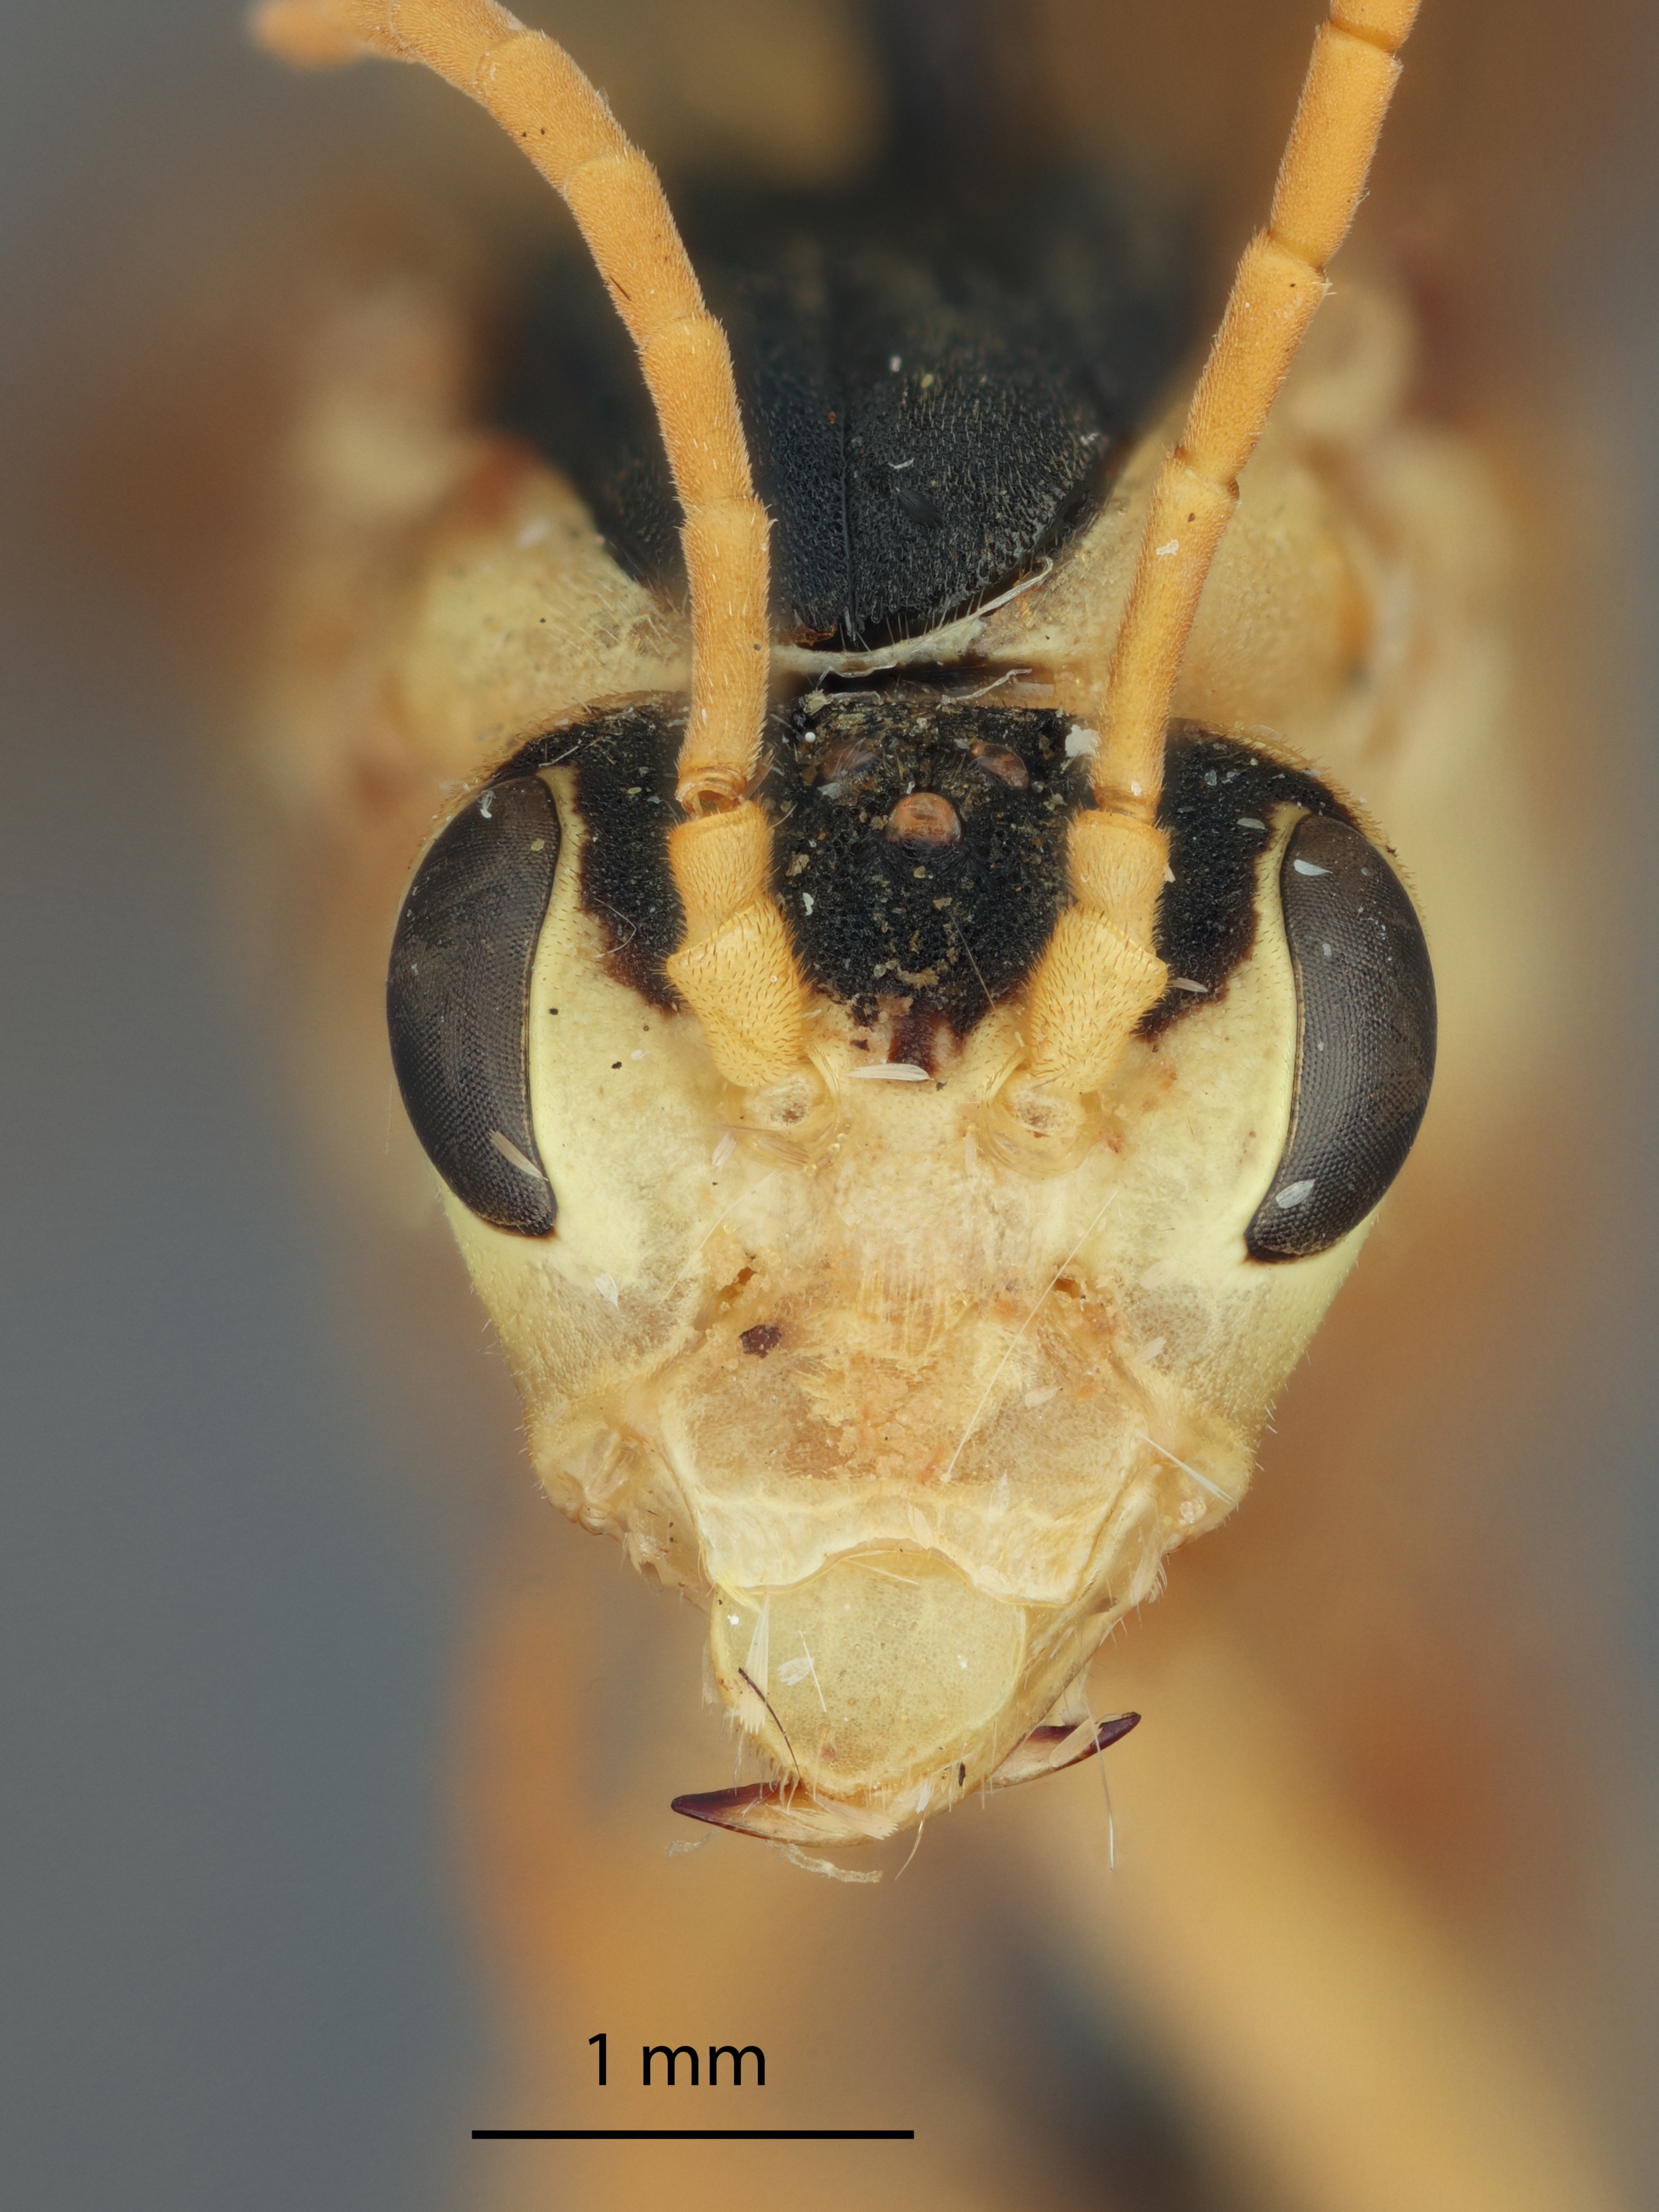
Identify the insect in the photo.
Tenthredo helveicornis
